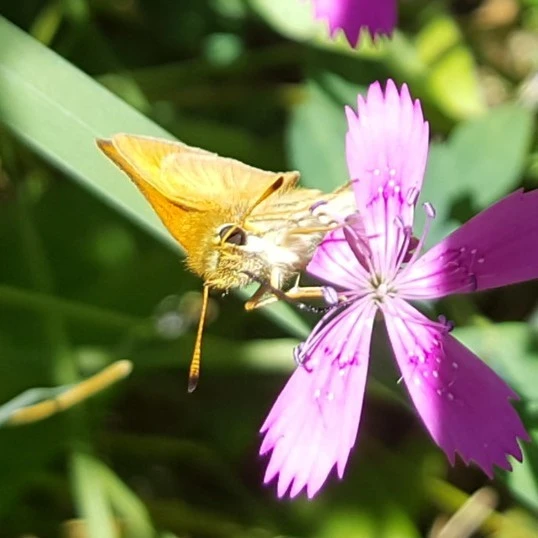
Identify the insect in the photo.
Thymelicus lineola
